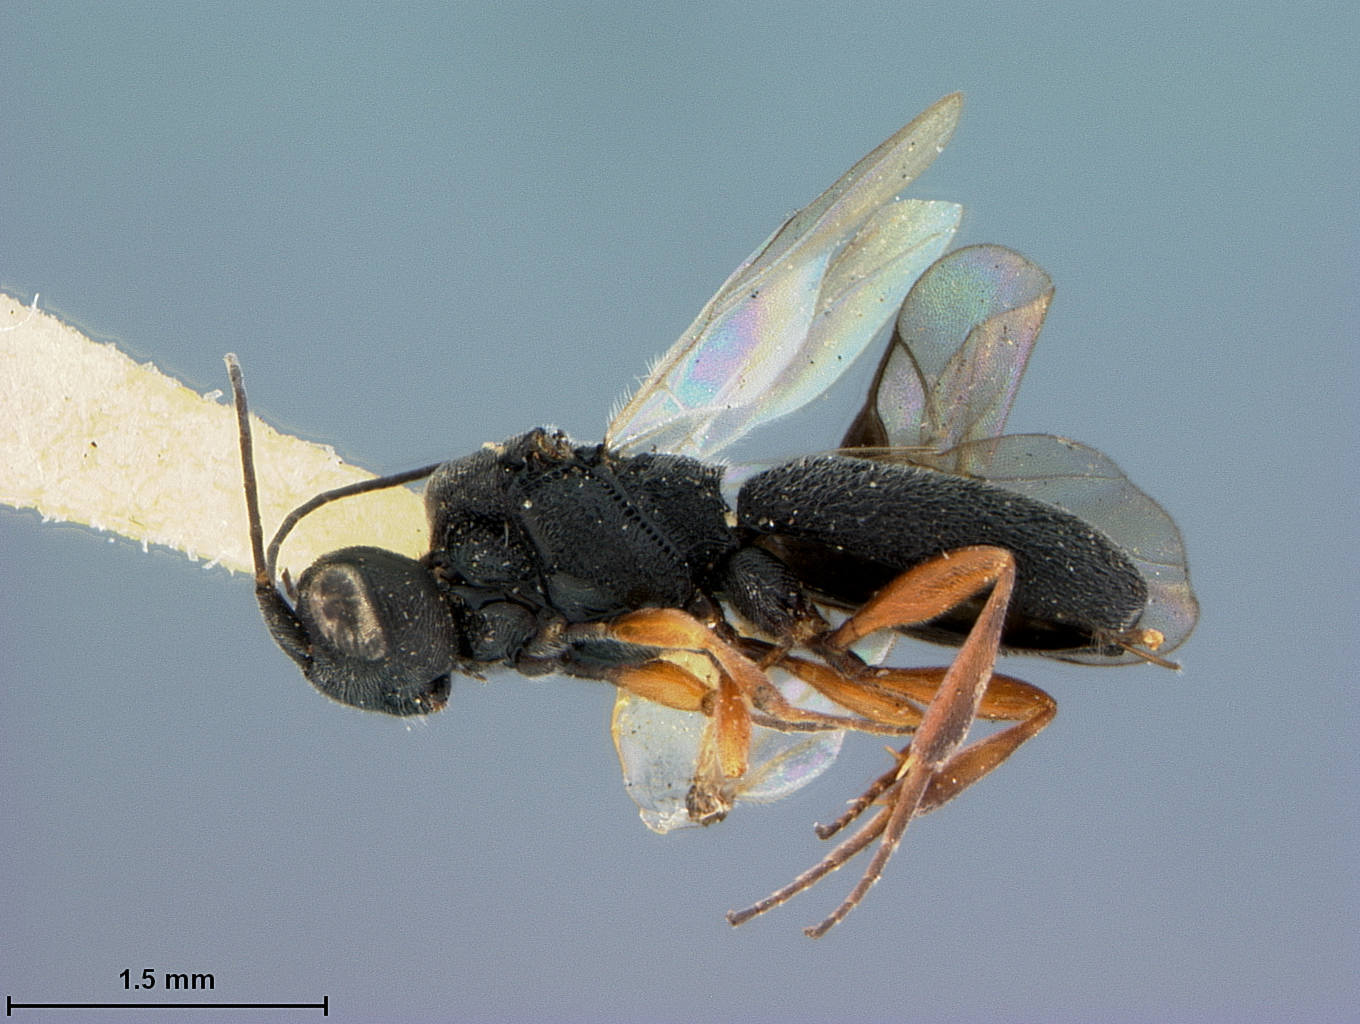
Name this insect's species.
Chelonus improcerus
